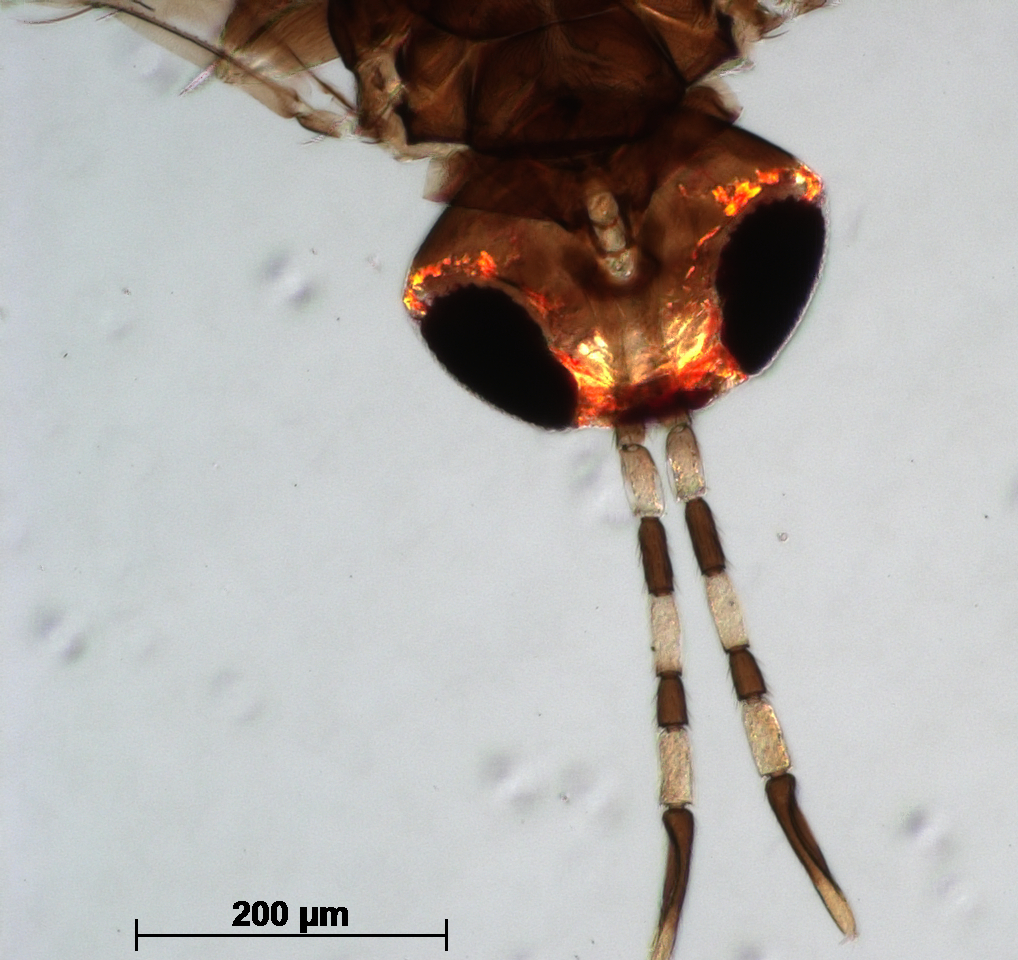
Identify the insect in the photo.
Azotidae americanus
